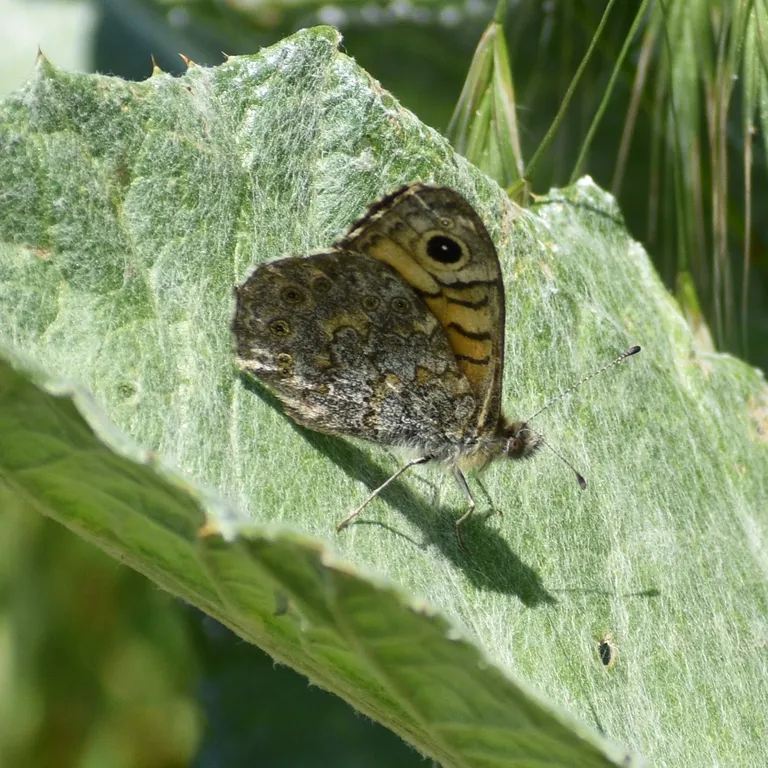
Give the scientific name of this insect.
Lasiommata megera (also Pararge megera)
